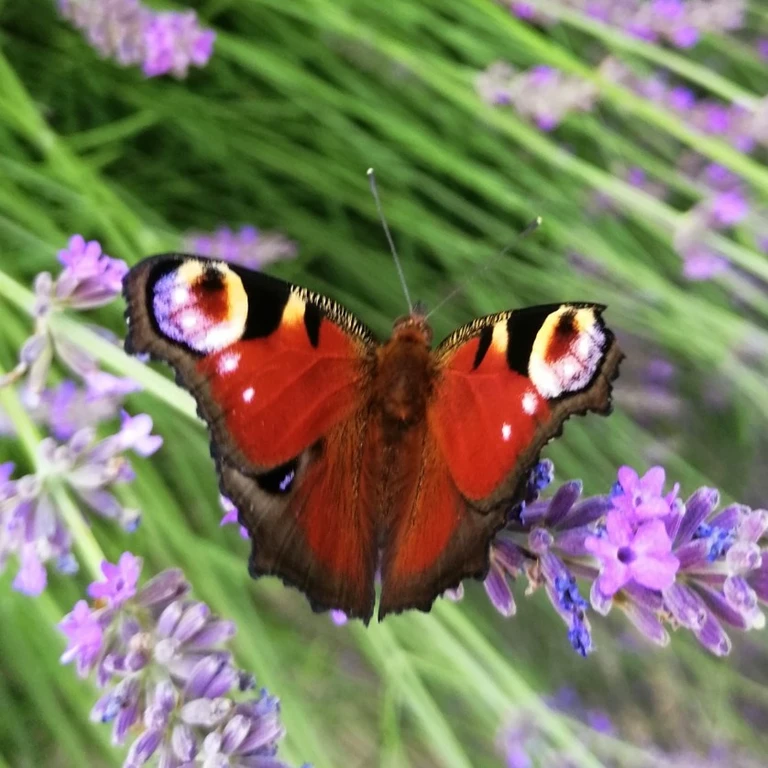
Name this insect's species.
Aglais io
